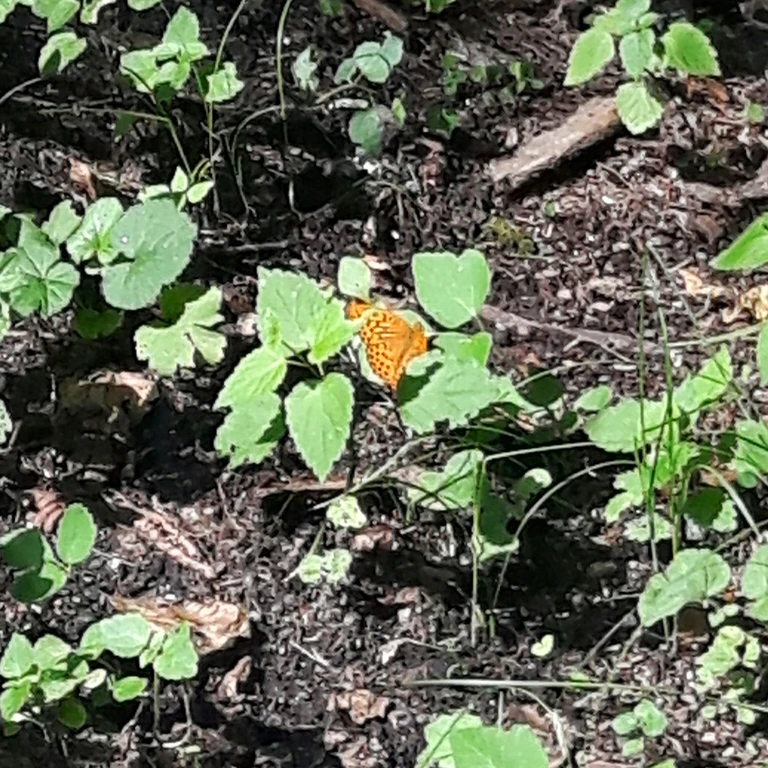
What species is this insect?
Argynnis paphia
